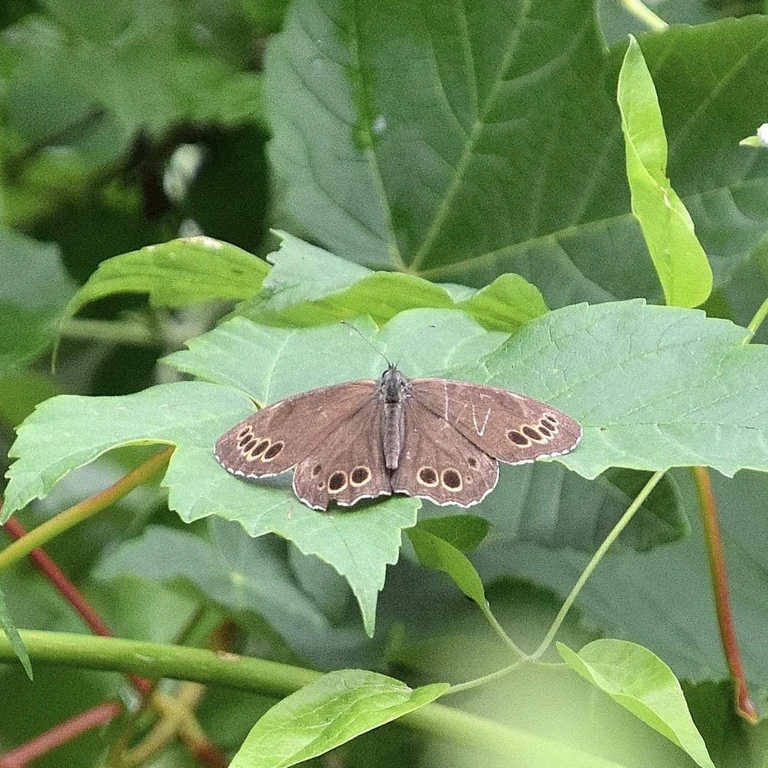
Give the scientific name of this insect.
Lopinga achine (also Pararge achine)
